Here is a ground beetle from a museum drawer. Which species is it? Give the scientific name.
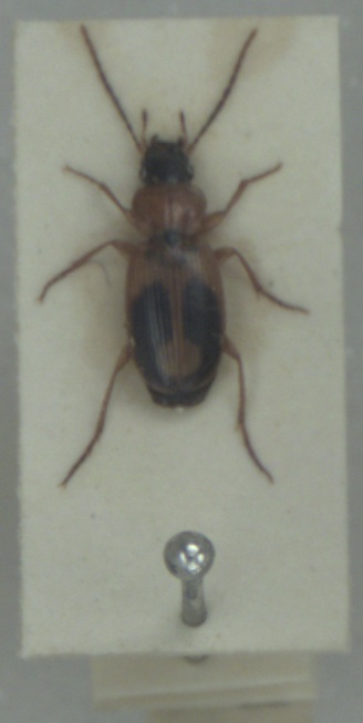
Badister bullatus
